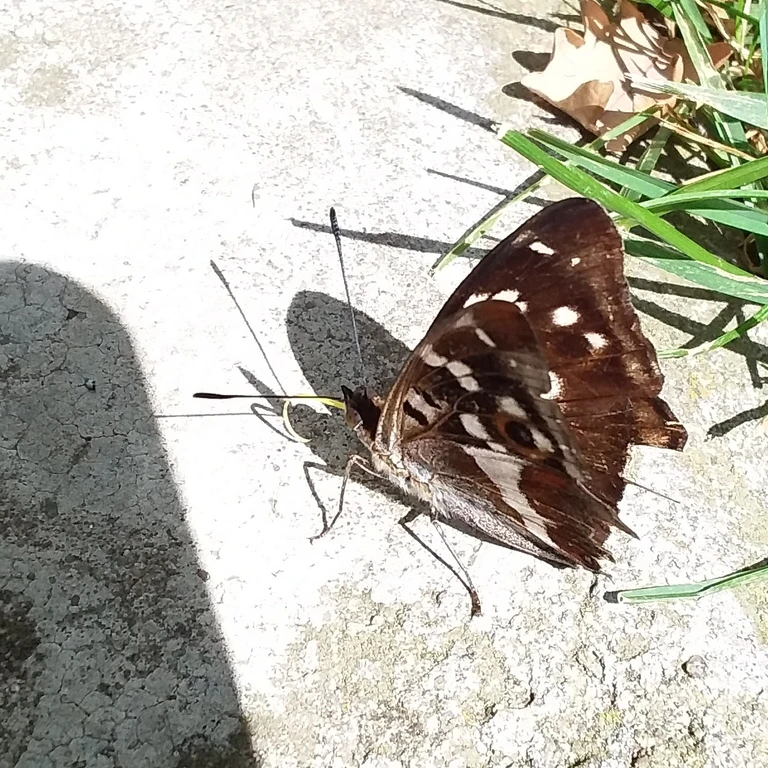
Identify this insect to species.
Apatura iris
